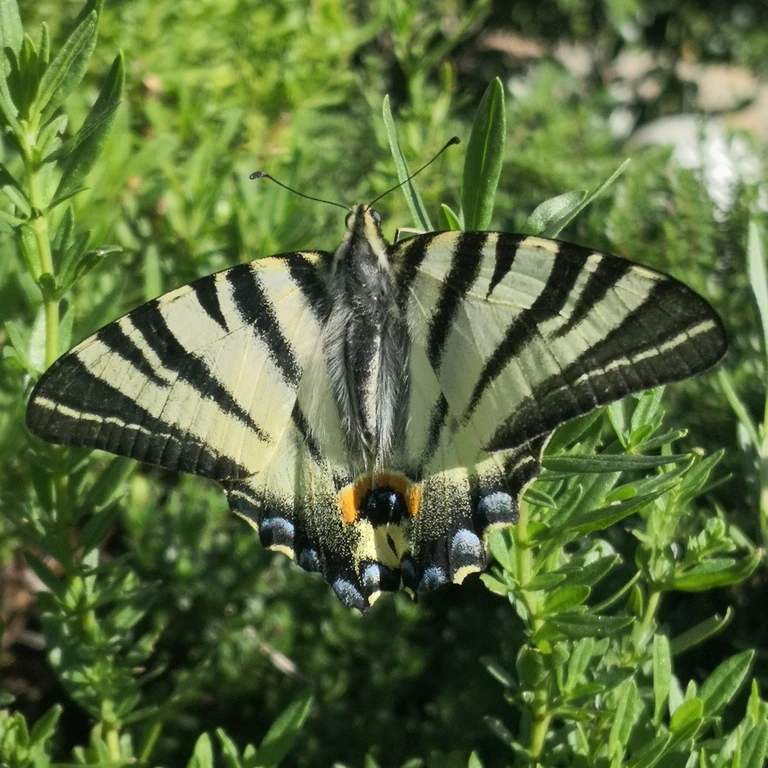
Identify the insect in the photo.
Iphiclides podalirius
